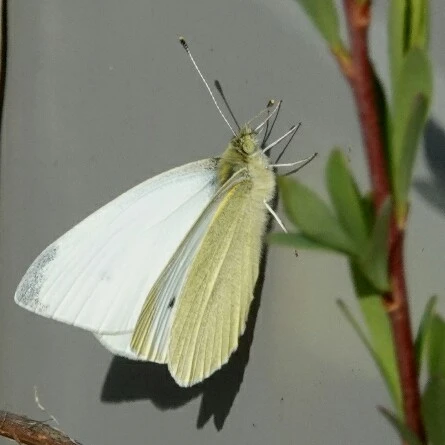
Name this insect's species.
Pieris rapae
